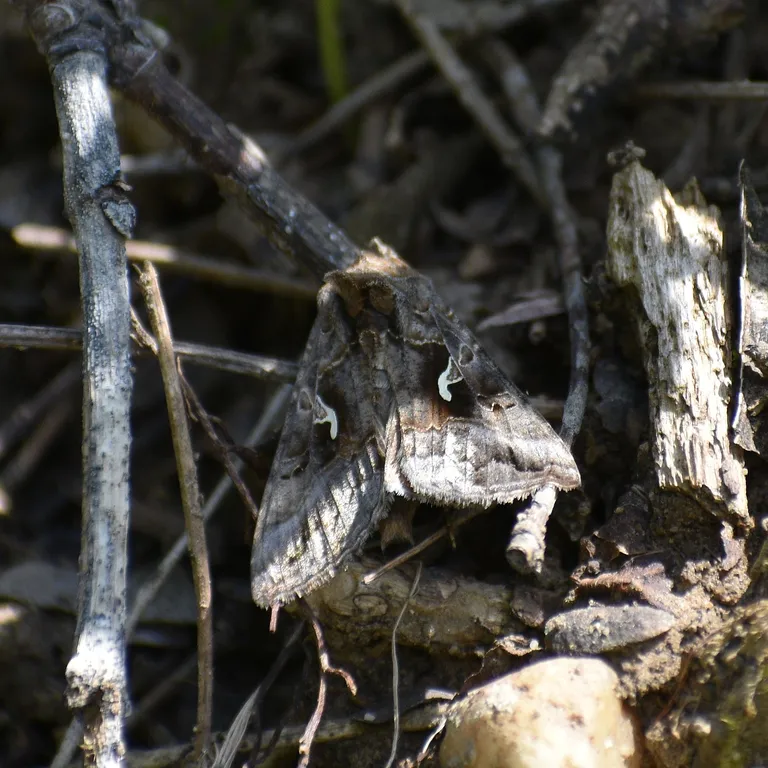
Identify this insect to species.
Autographa gamma
